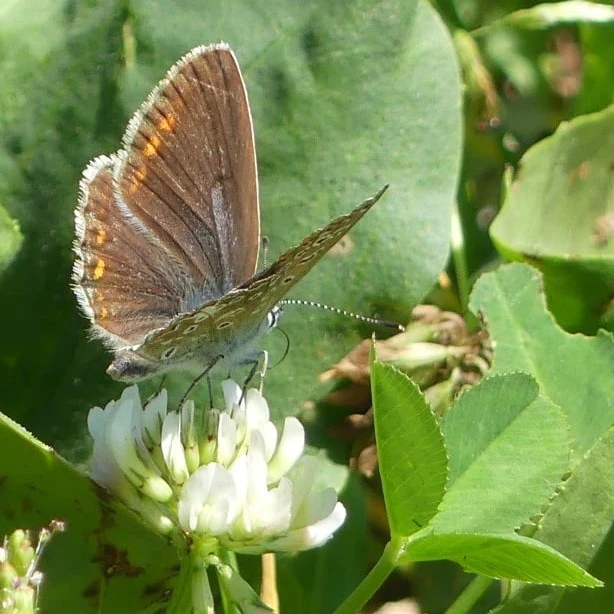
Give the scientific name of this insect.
Polyommatus icarus
